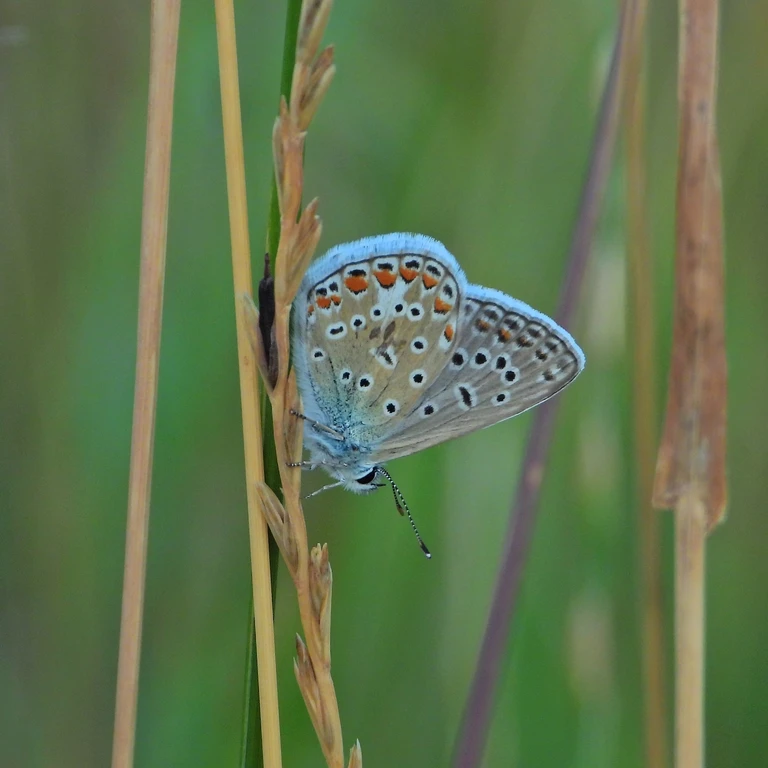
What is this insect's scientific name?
Polyommatus icarus
